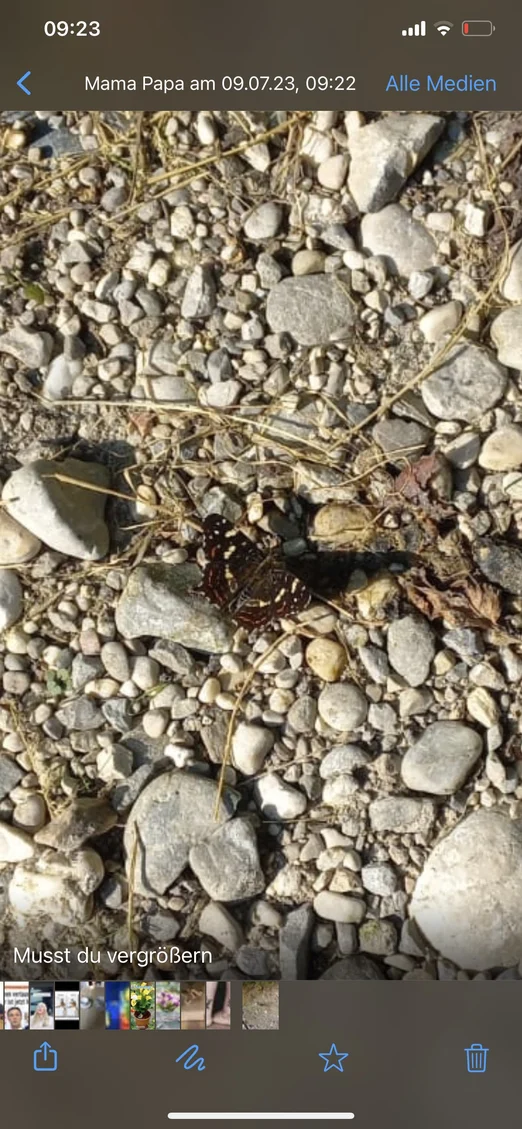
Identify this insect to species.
Araschnia levana
